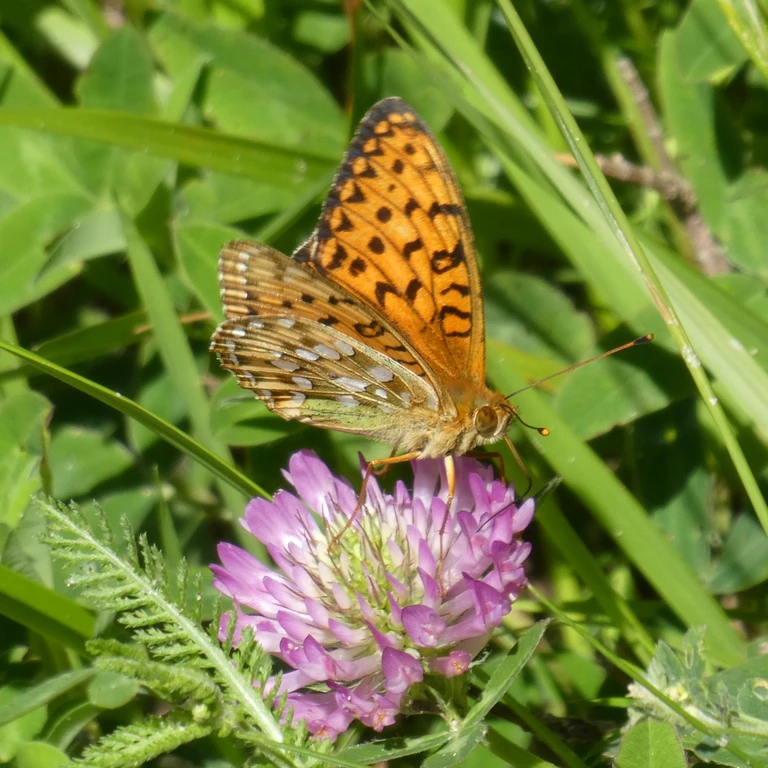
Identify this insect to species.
Speyeria aglaja
